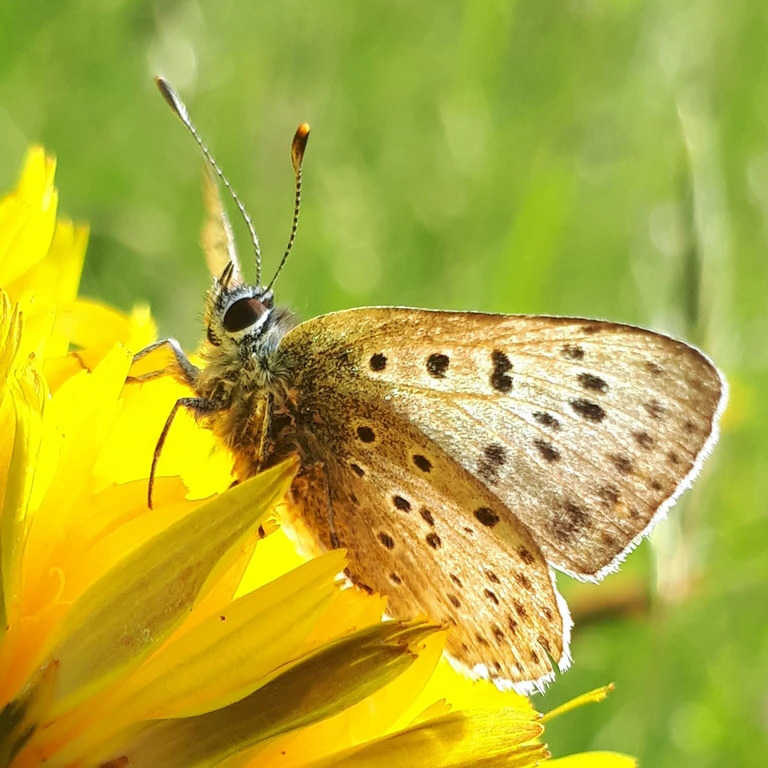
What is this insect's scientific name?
Lycaena tityrus (also Loweia tityrus)
